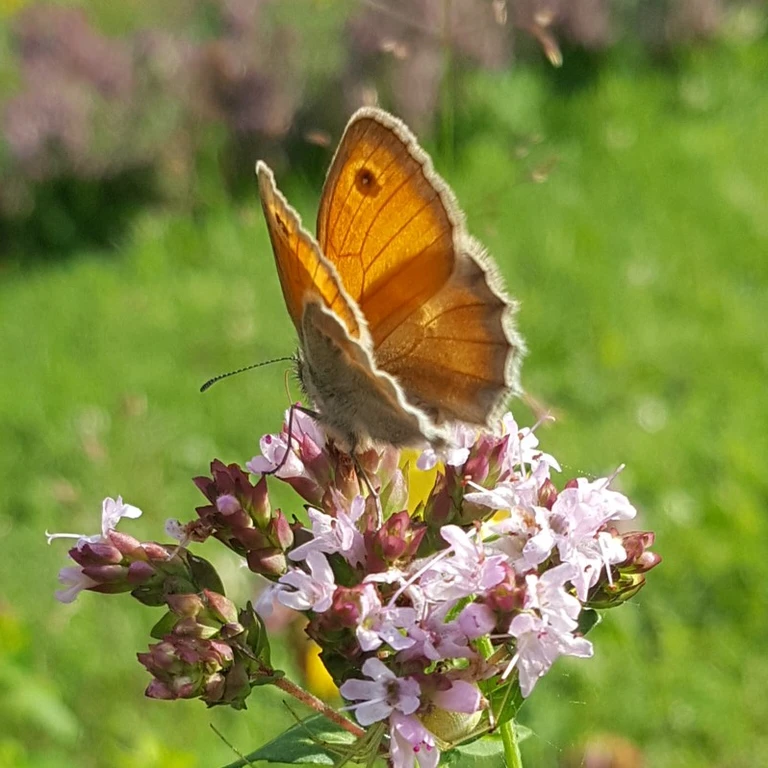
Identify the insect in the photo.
Coenonympha pamphilus
